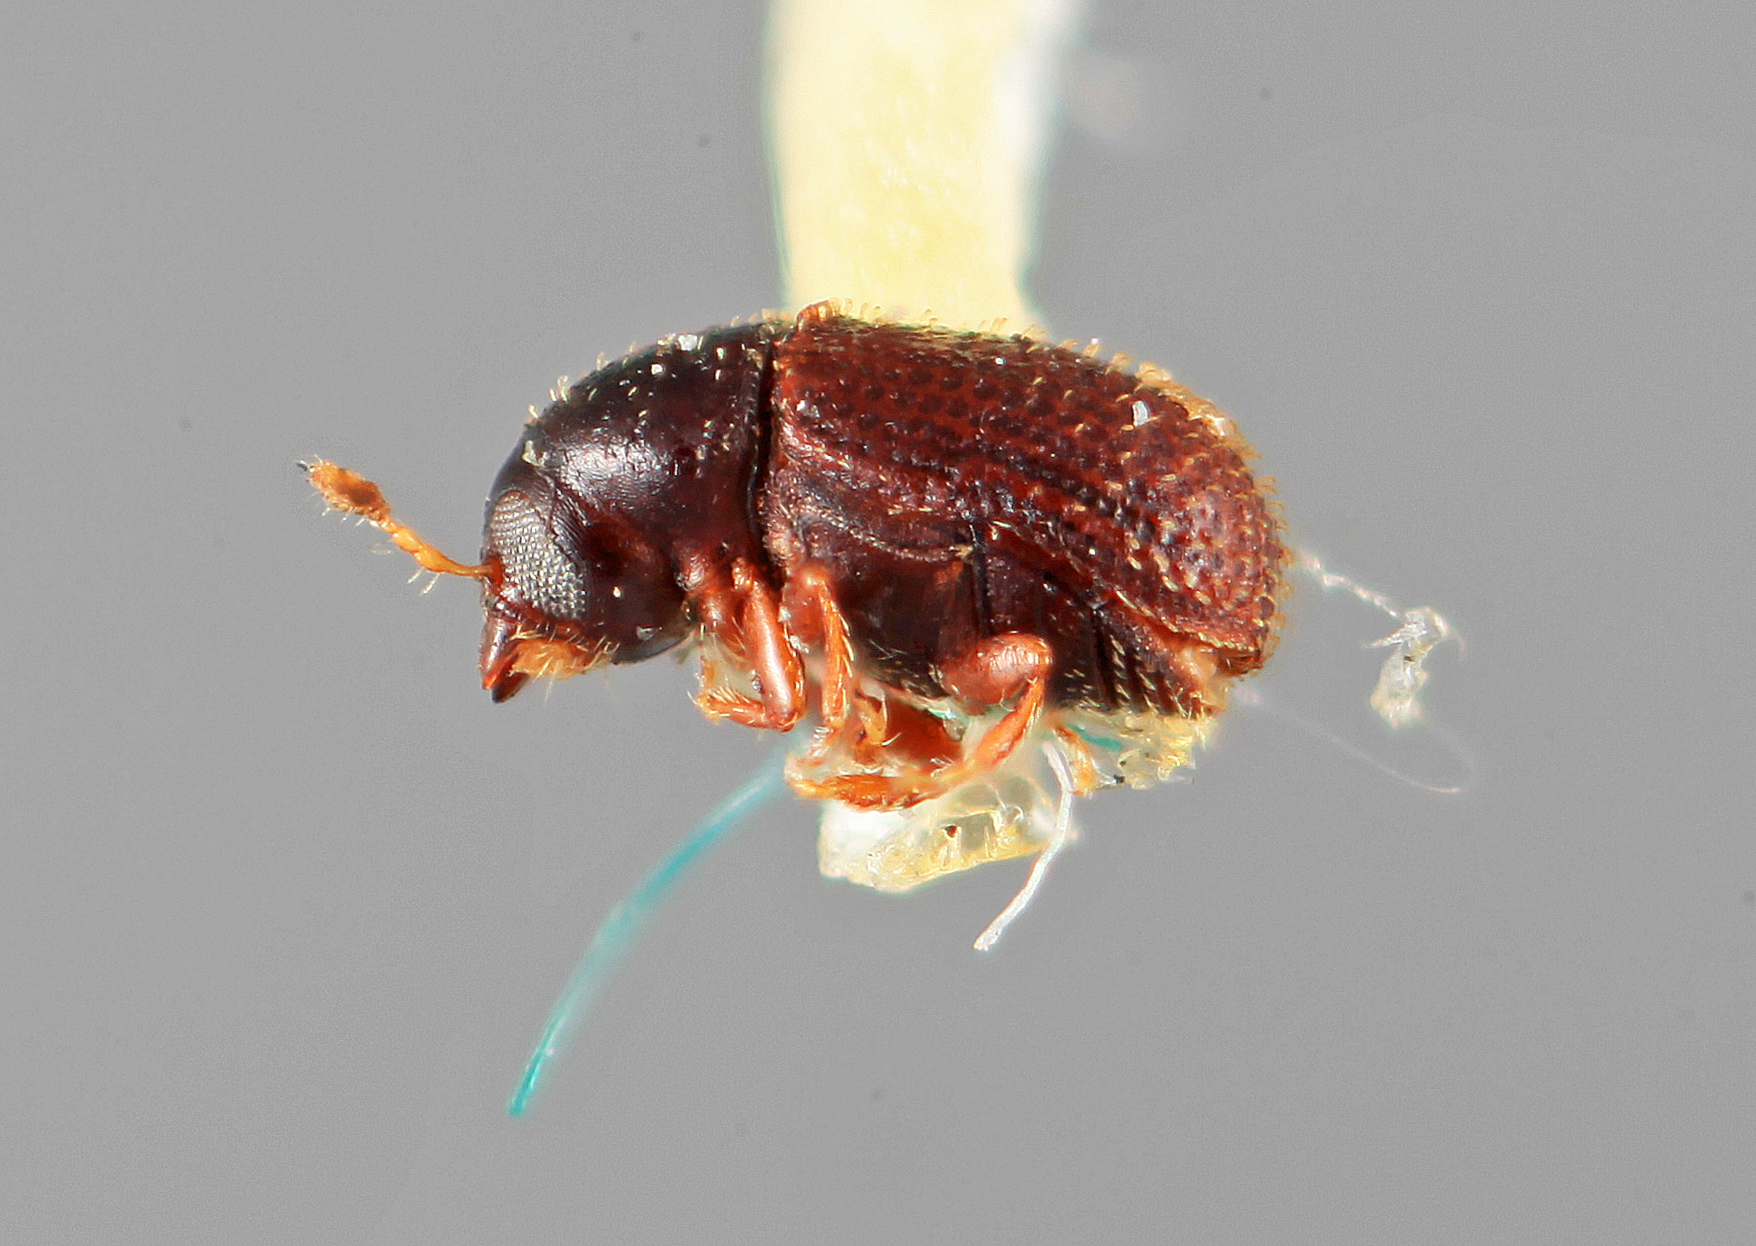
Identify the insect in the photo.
Liparthrum tinianensis
